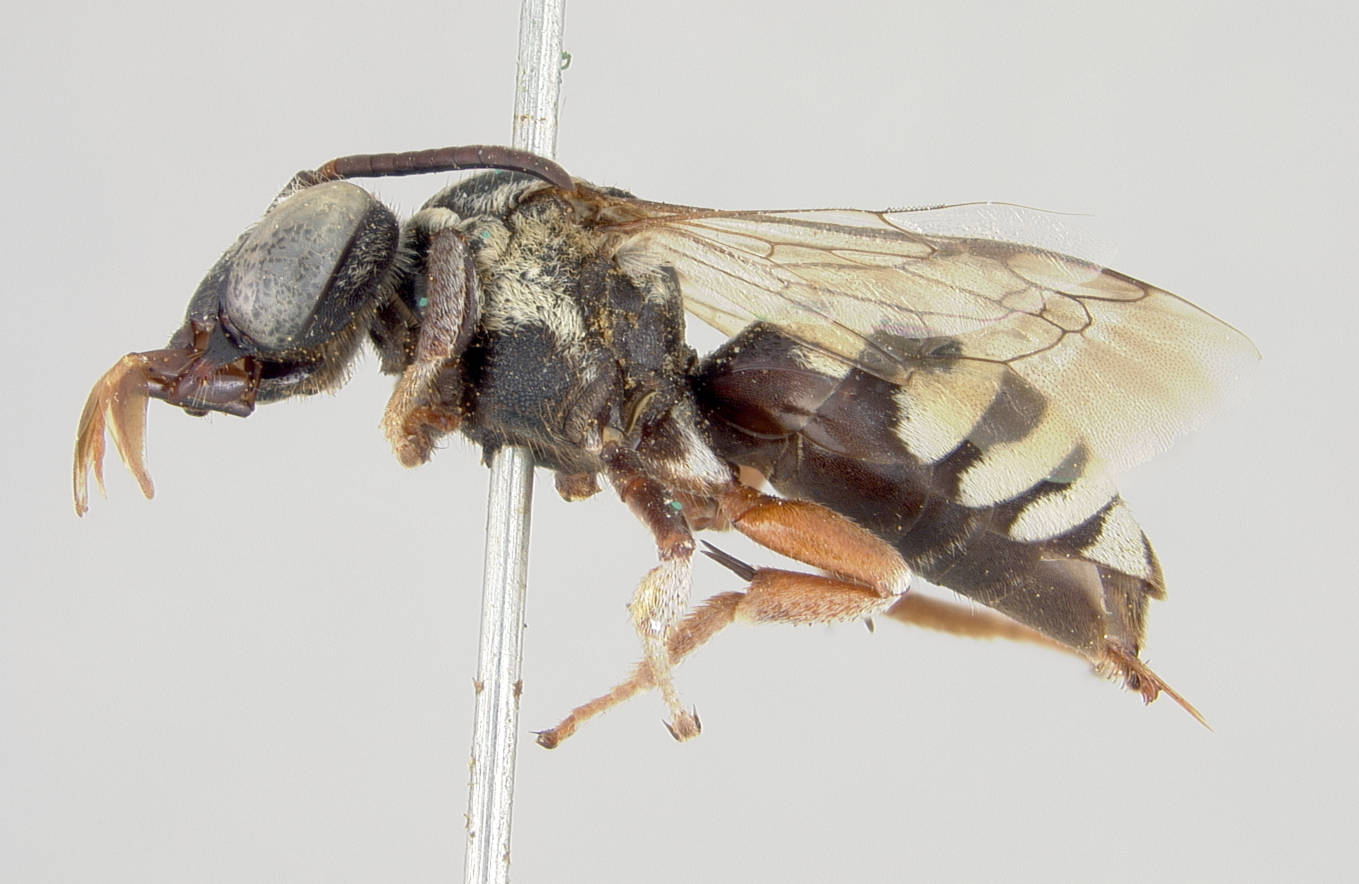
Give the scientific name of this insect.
Triepeolus subalpinus
